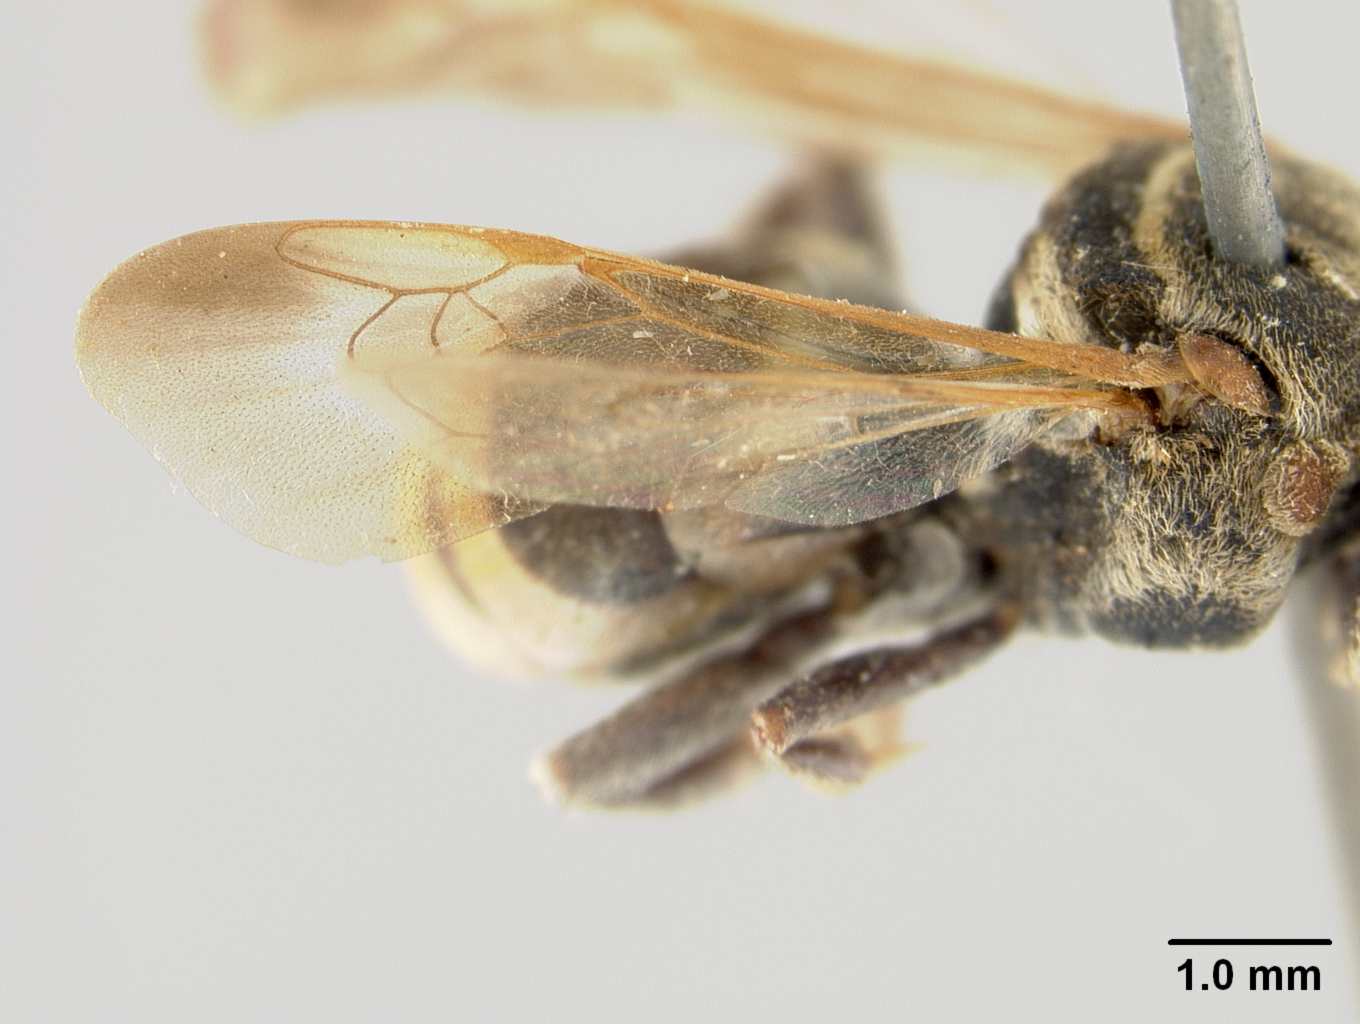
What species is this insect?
Epeolus xanthurus
